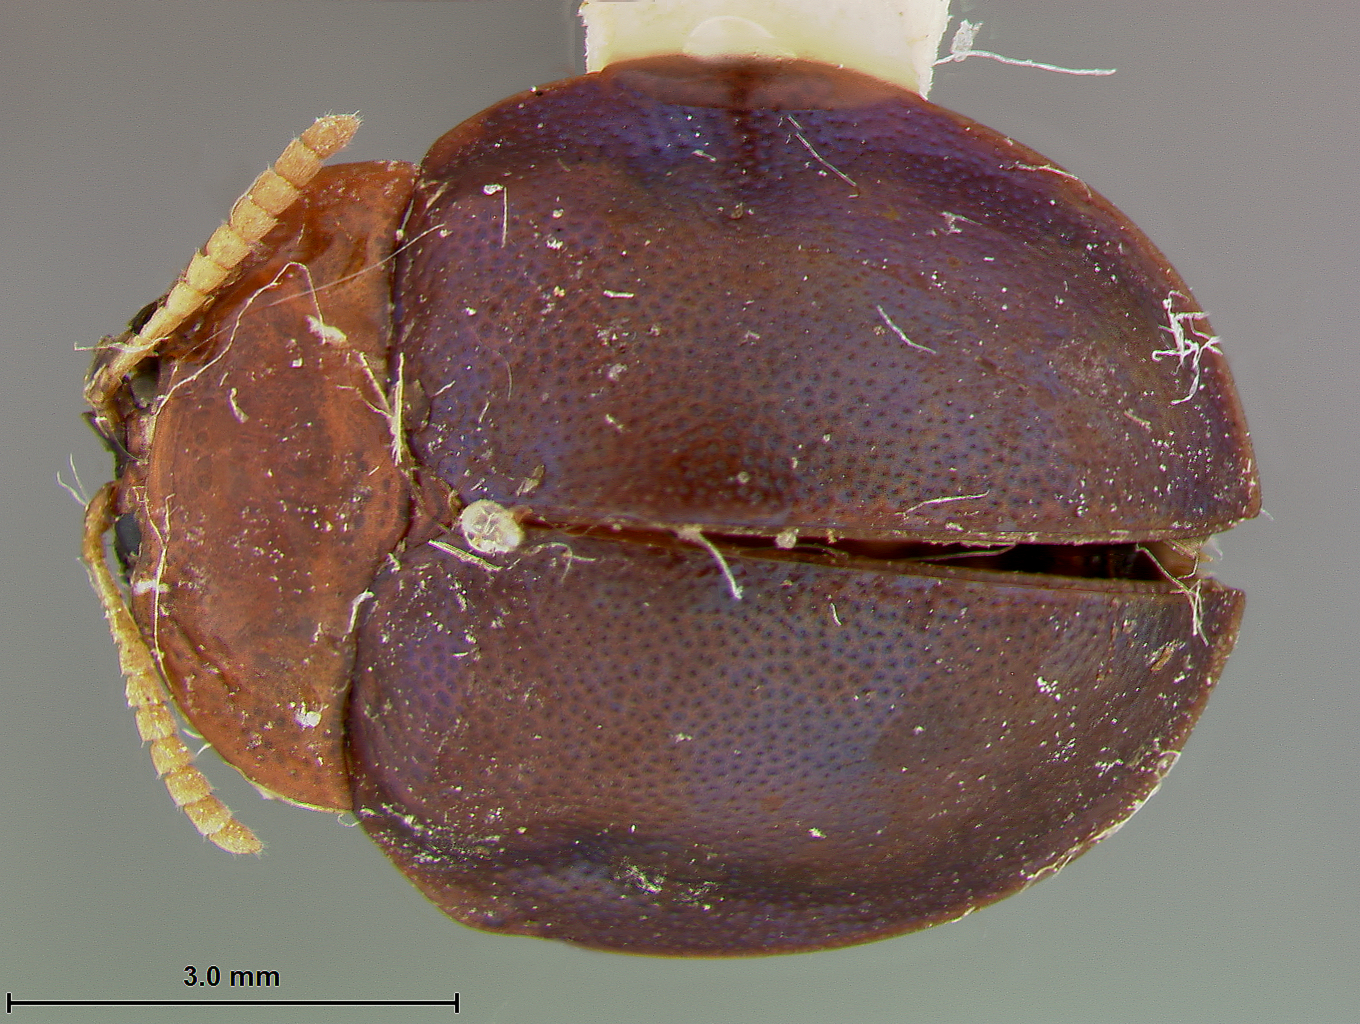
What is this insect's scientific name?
Stoiba rufa
